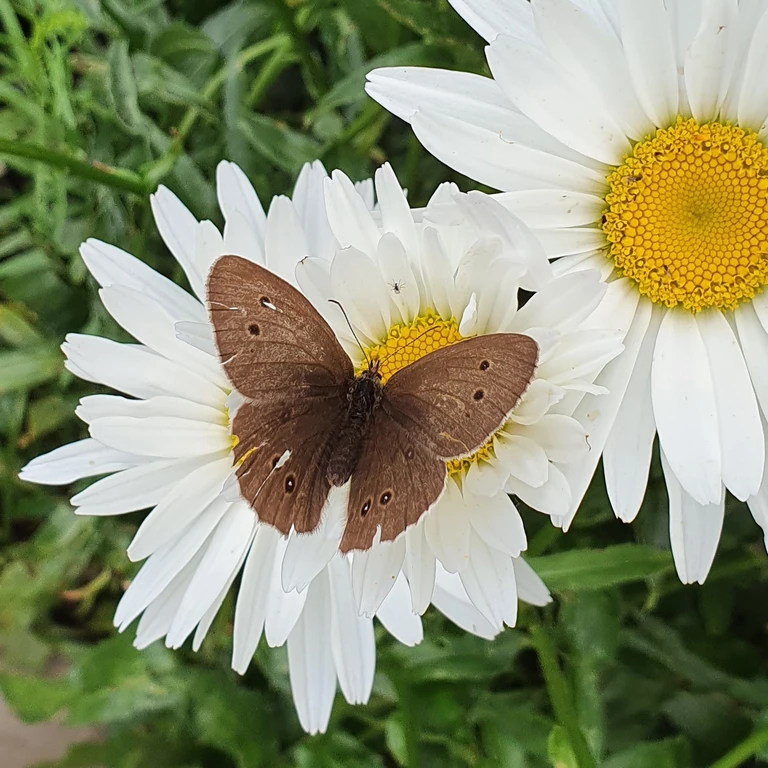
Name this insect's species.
Aphantopus hyperantus
